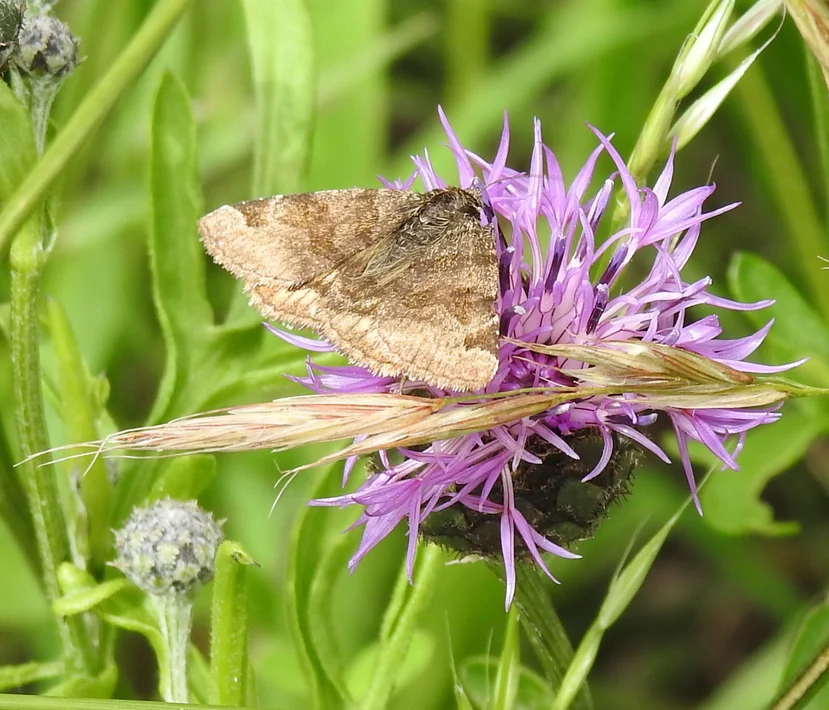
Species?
Euclidia glyphica
